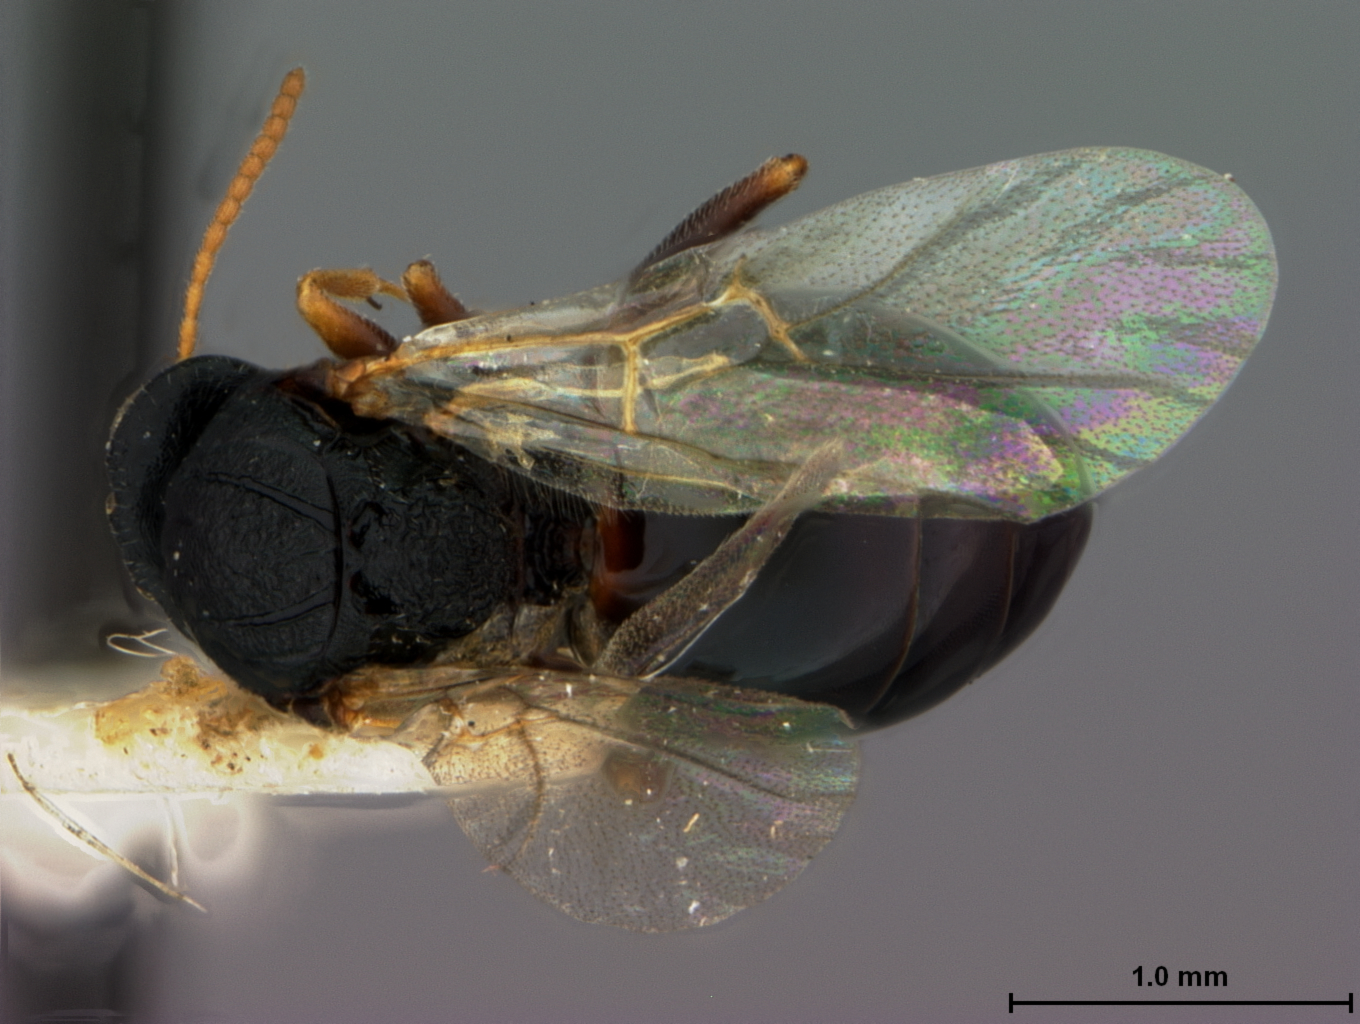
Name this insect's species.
Andricus formosalis
